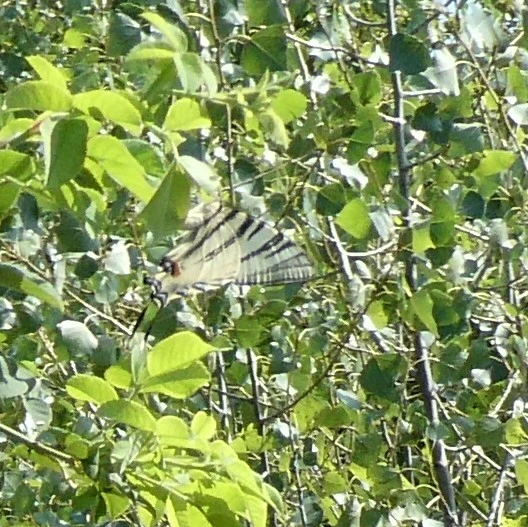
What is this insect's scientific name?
Iphiclides podalirius
